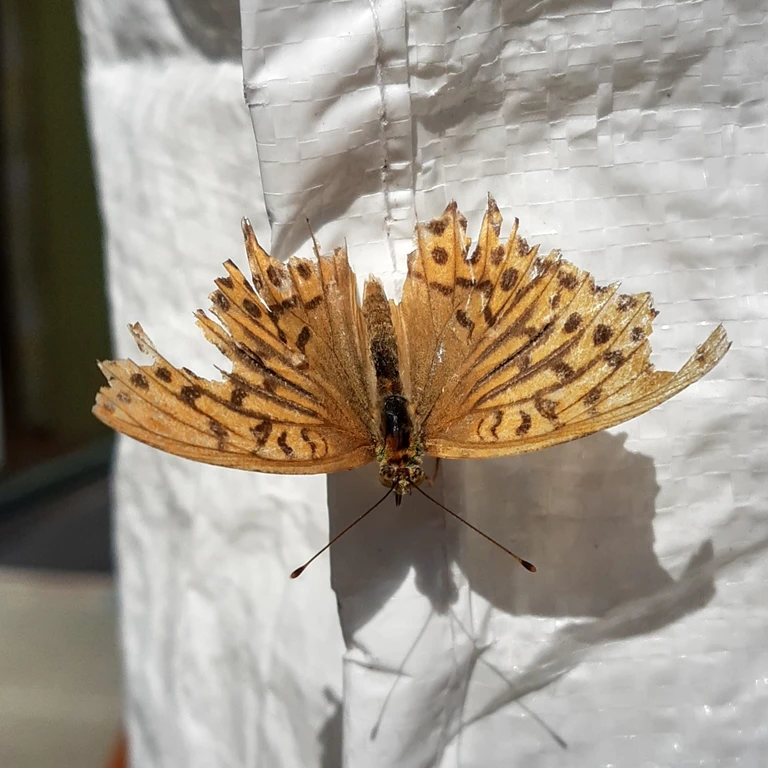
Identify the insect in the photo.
Argynnis paphia
